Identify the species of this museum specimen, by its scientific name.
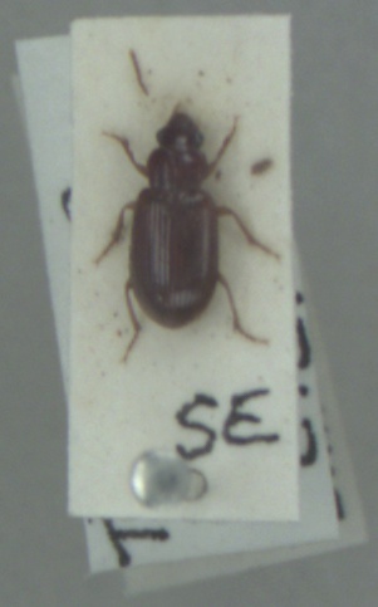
Bradycellus verbasci
